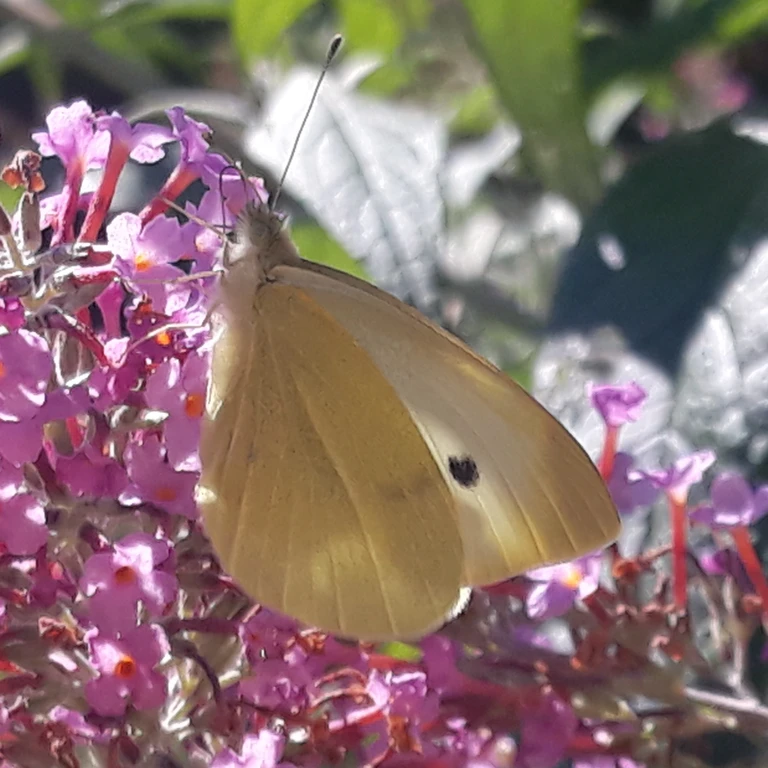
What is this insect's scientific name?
Pieris rapae
